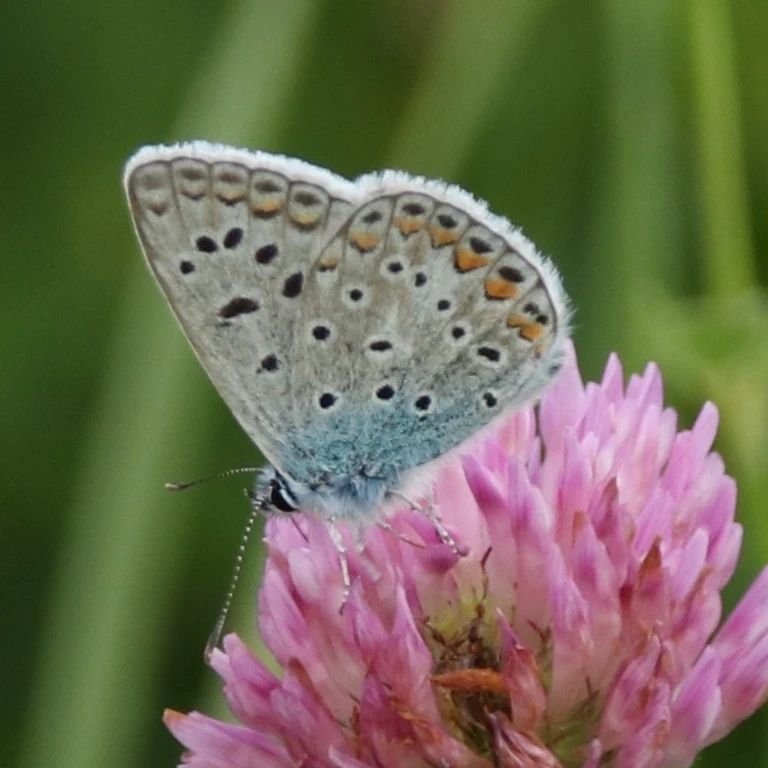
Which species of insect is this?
Polyommatus icarus
